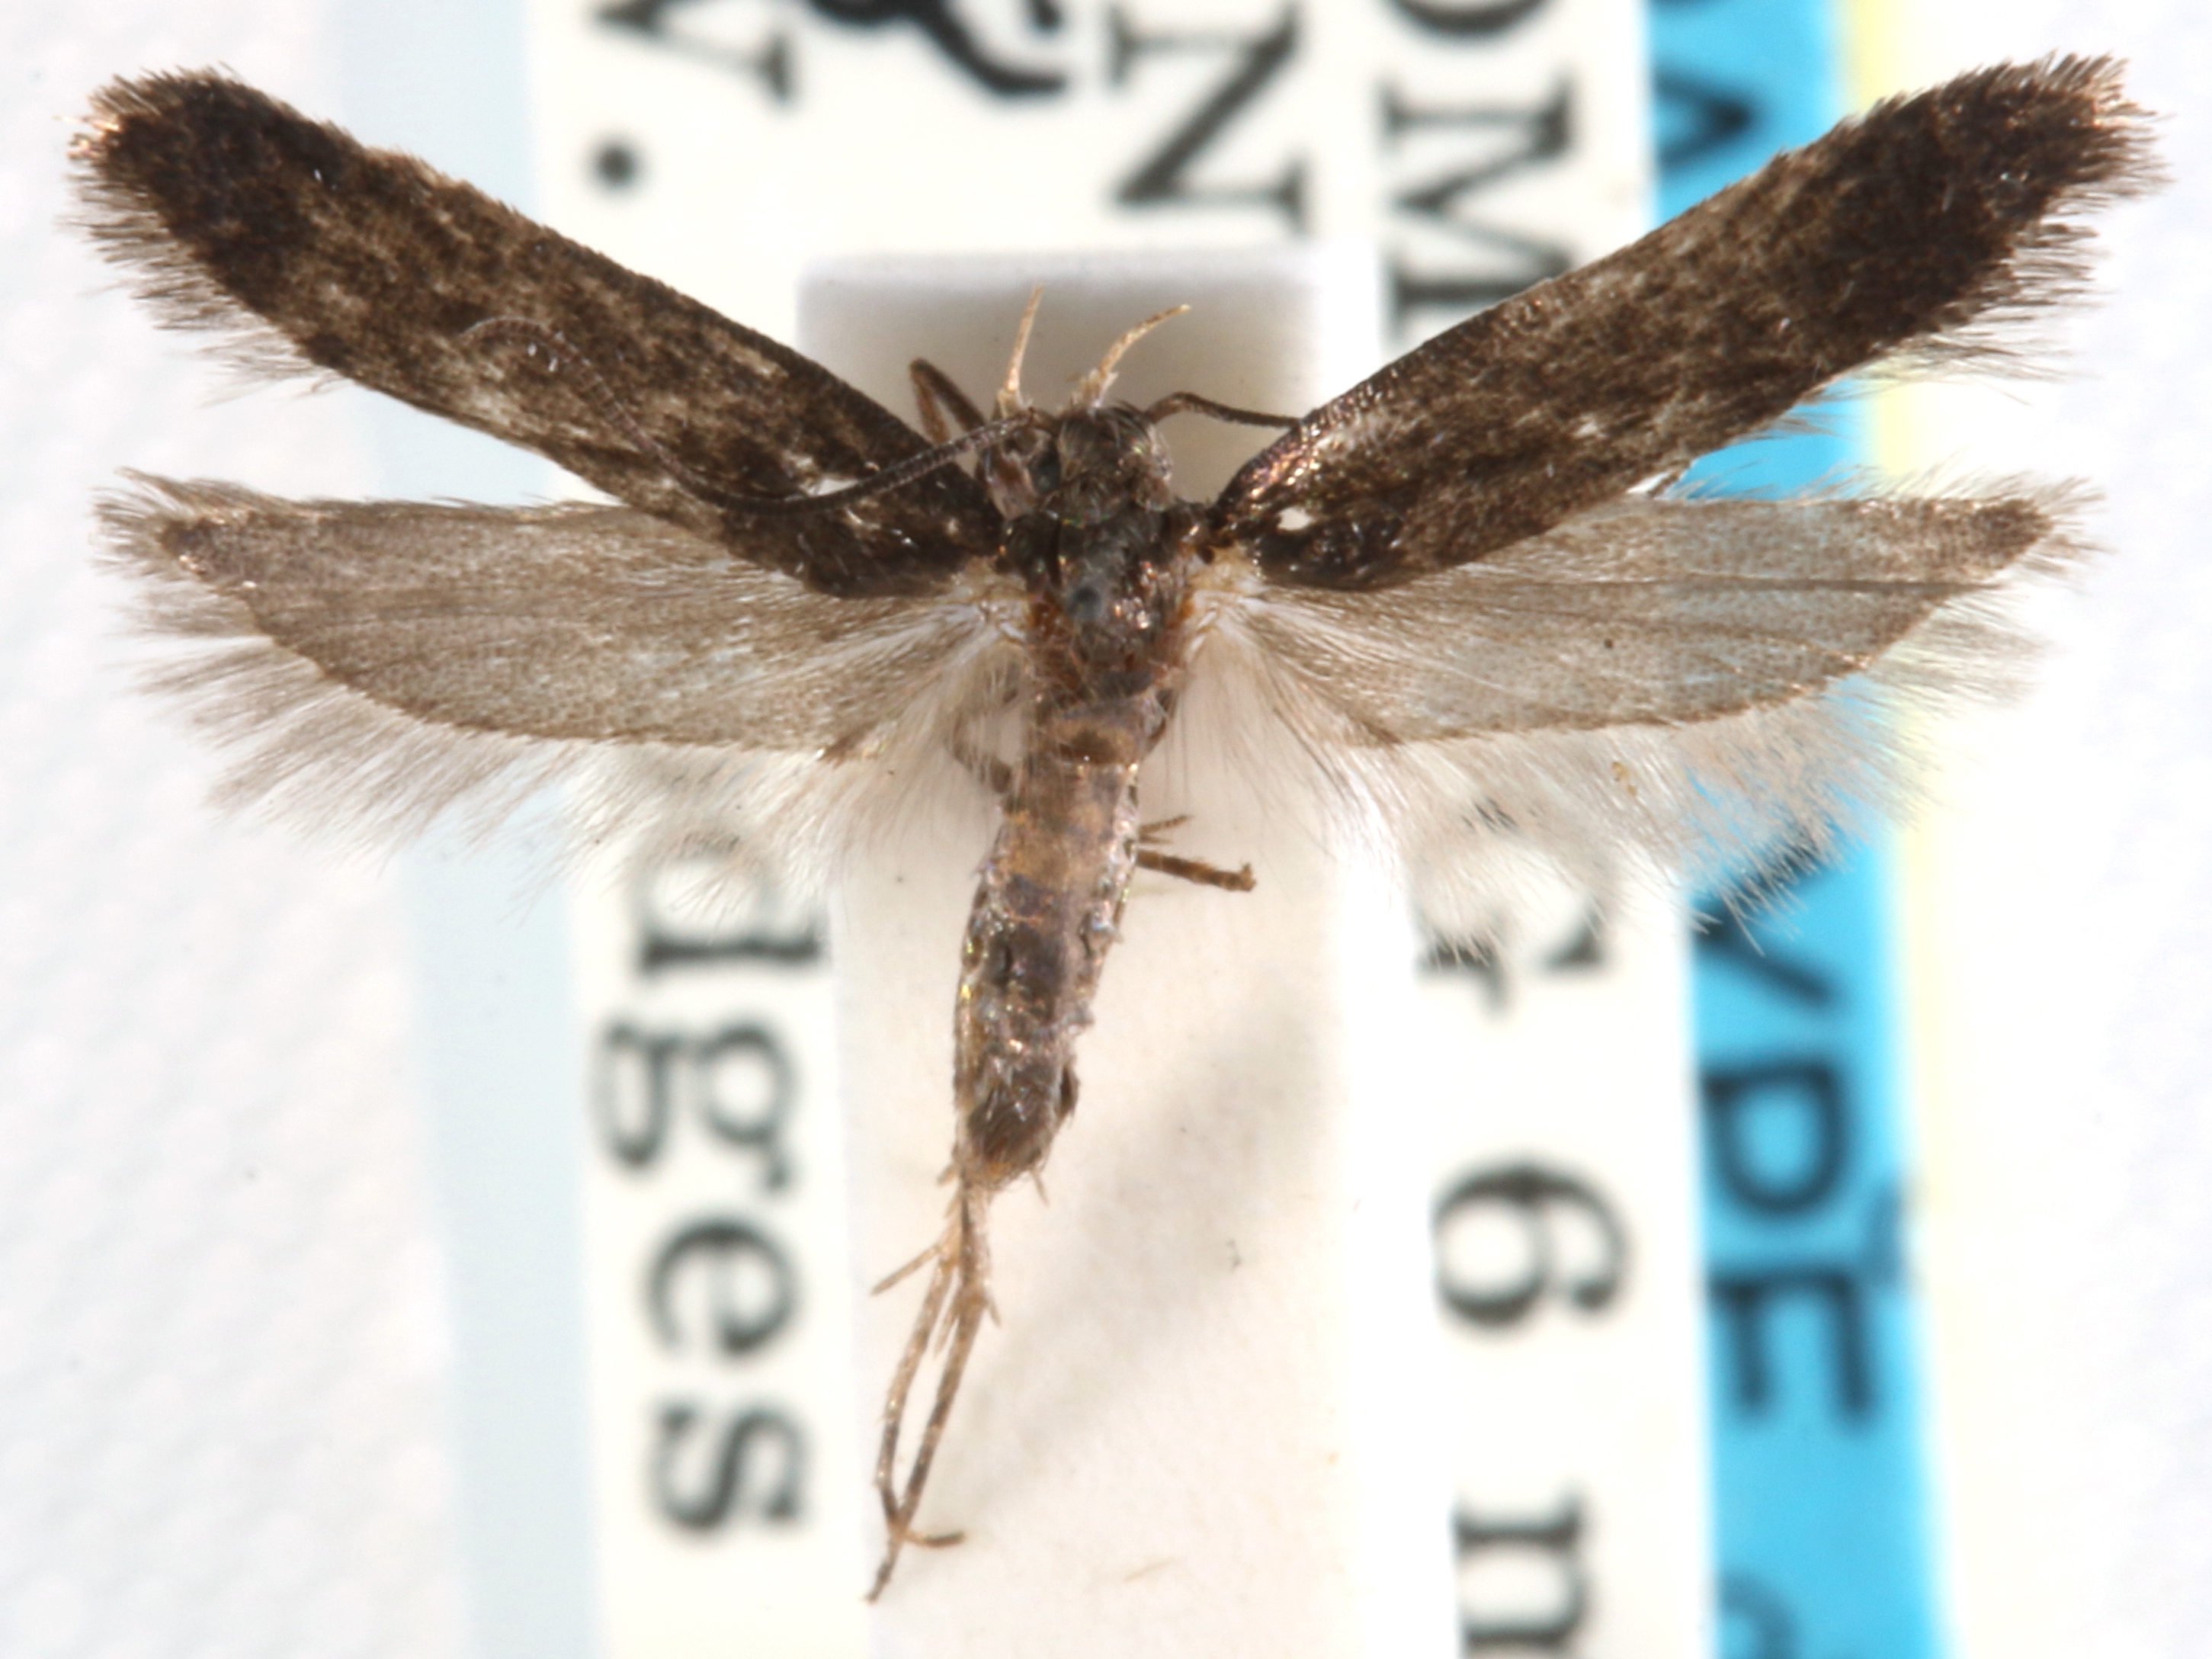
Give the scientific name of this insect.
Chionodes sepultor
